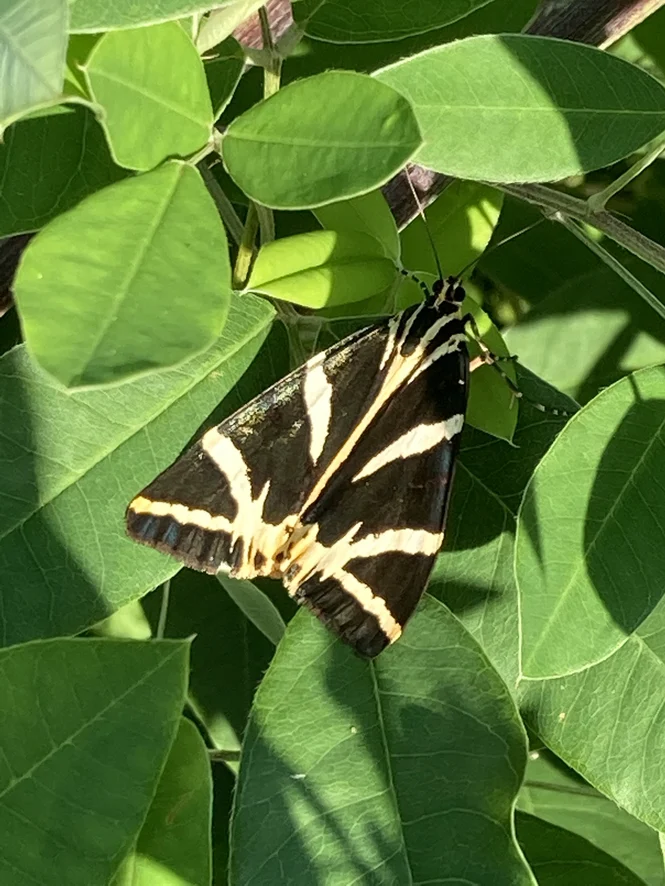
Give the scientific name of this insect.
Euplagia quadripunctaria
